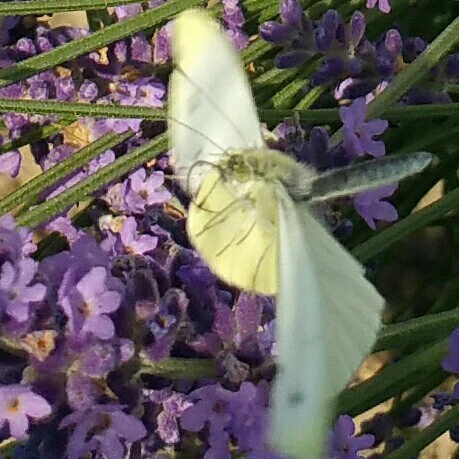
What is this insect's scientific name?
Pieris rapae
